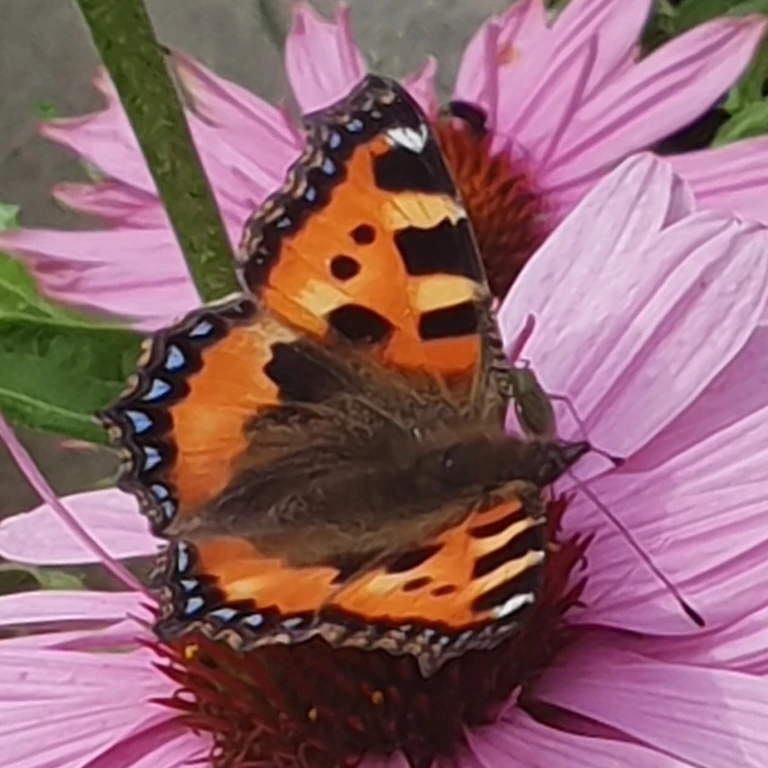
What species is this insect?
Aglais urticae
